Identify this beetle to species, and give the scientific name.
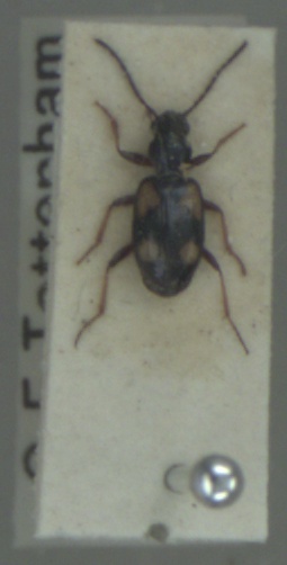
Bembidion illigeri
